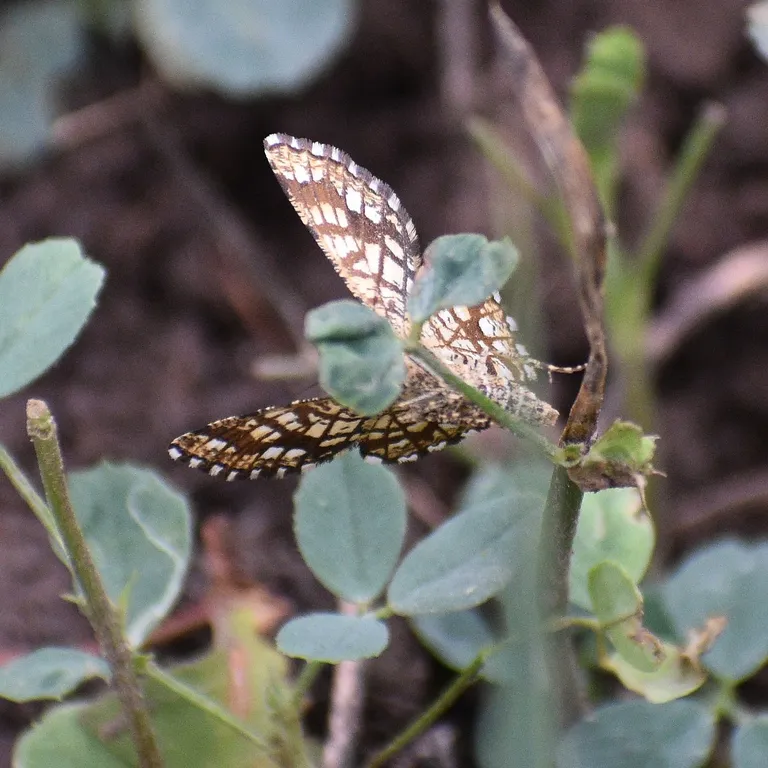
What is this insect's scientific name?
Chiasmia clathrata
